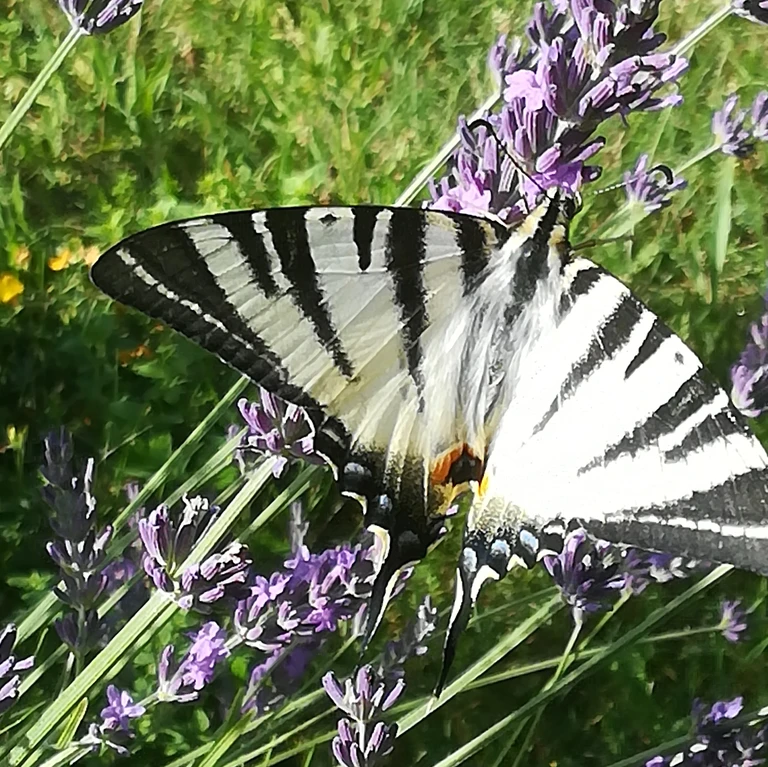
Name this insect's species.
Iphiclides podalirius
